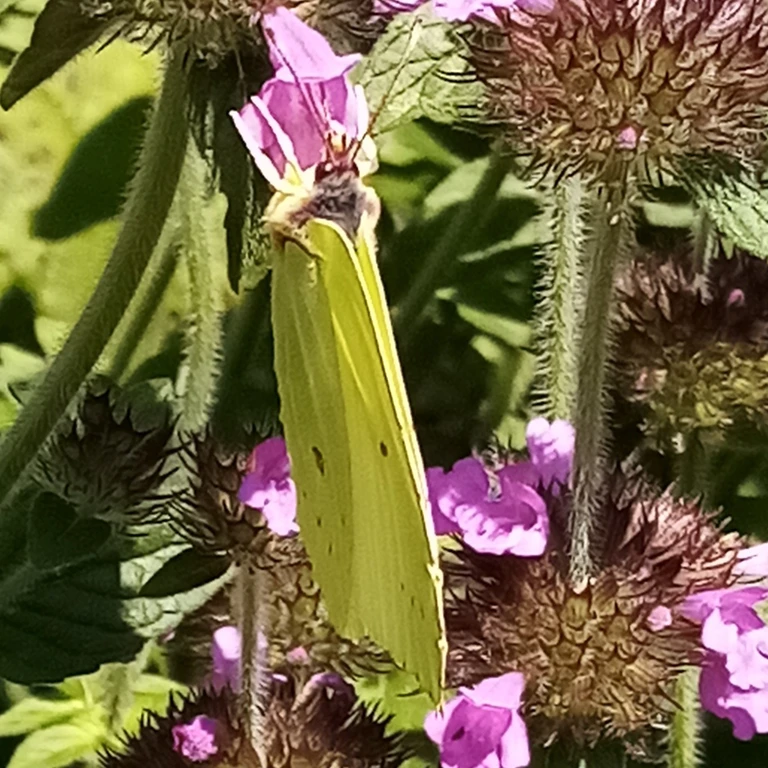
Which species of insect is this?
Gonepteryx rhamni
